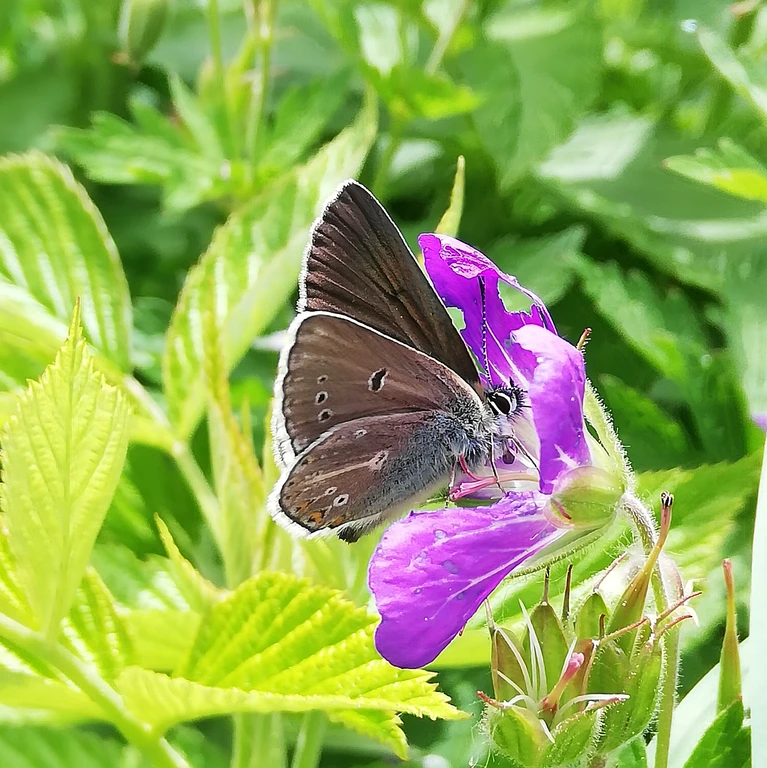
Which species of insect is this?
Eumedonia eumedon
